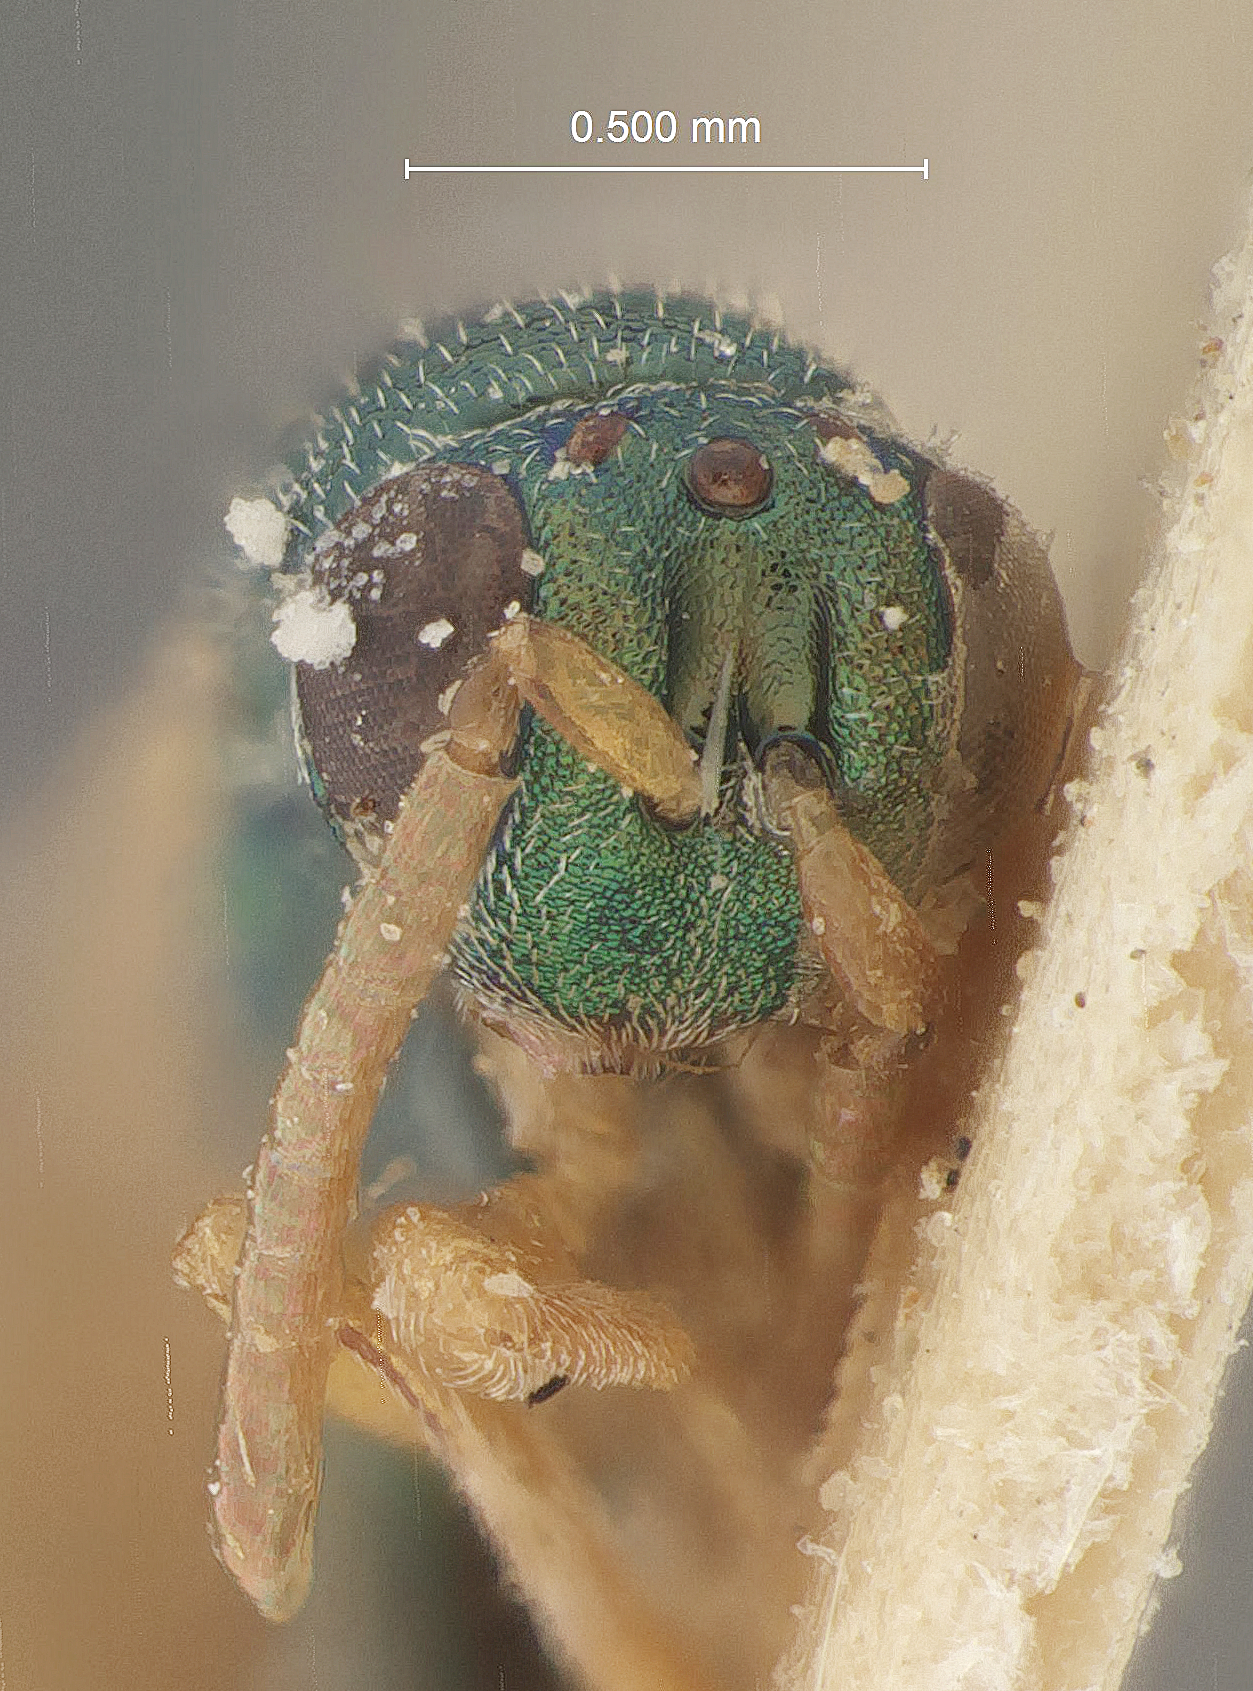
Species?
Podagrion chichawatnensis
